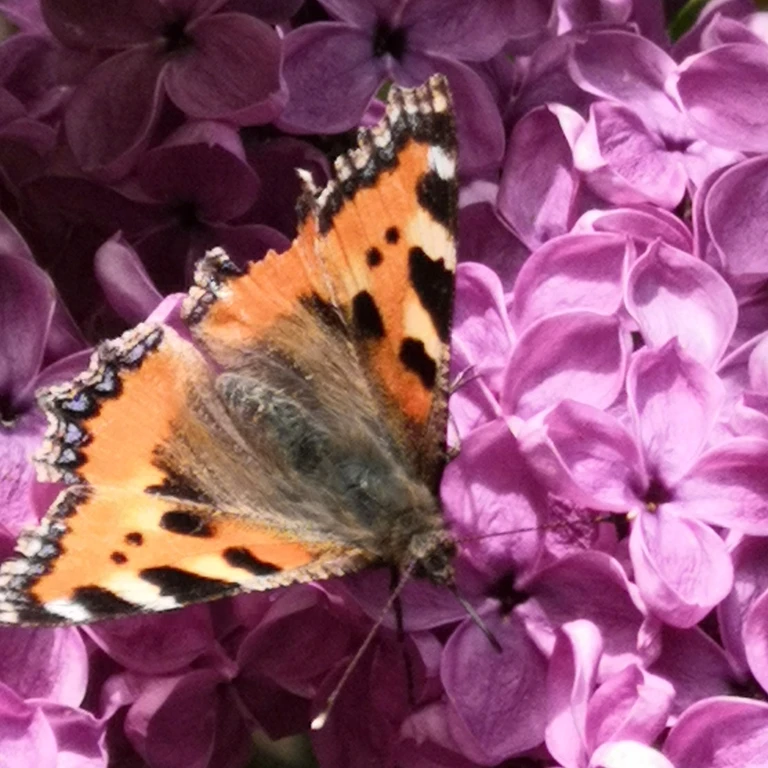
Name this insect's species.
Aglais urticae
